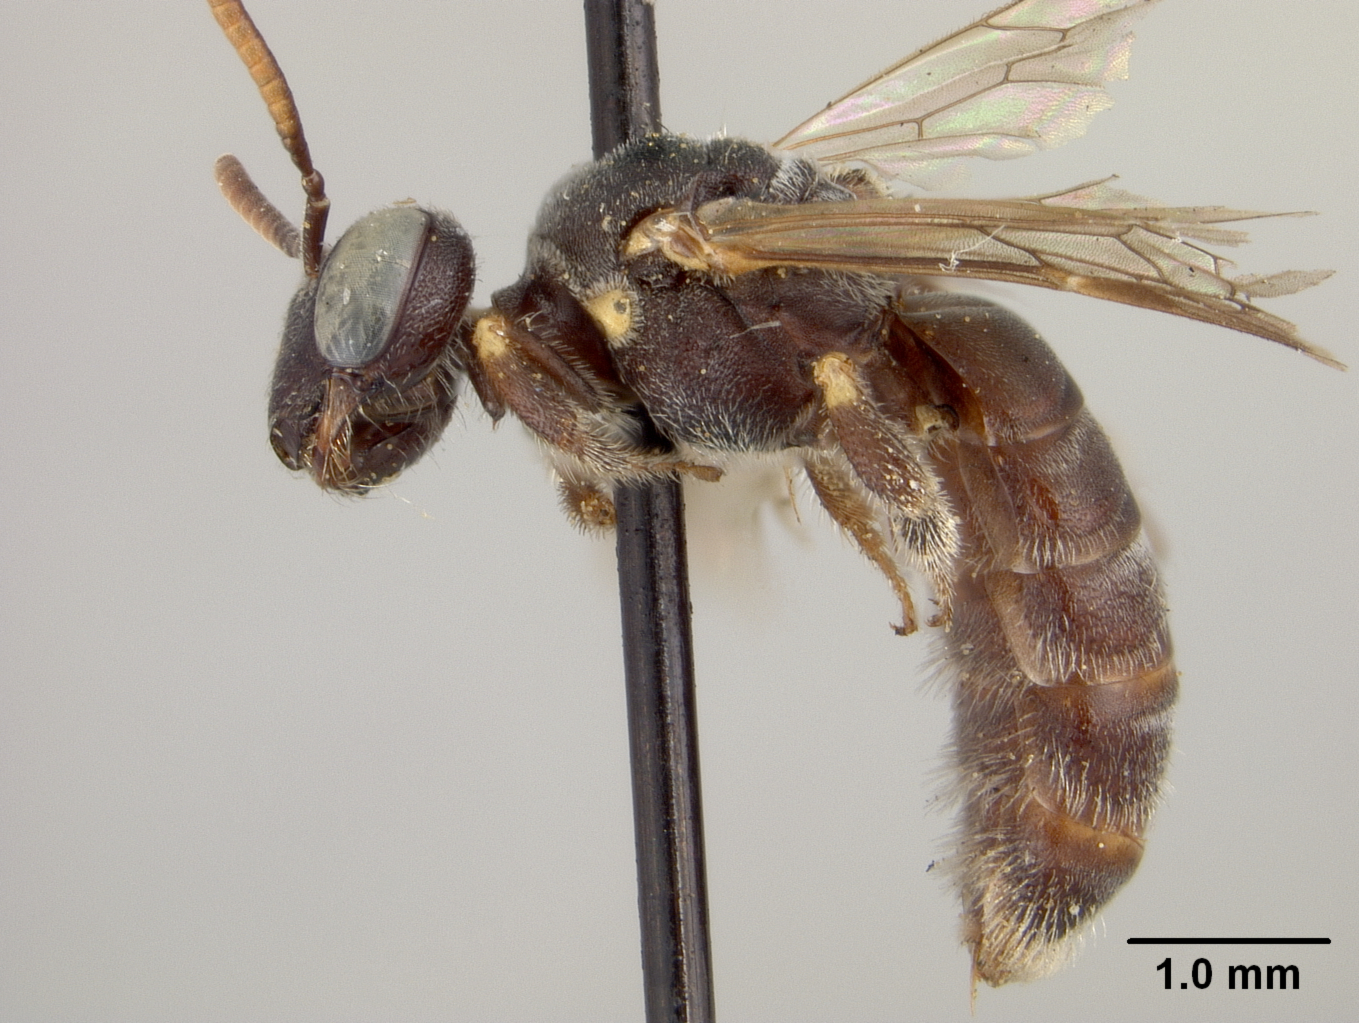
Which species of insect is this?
Protandrena swenki
